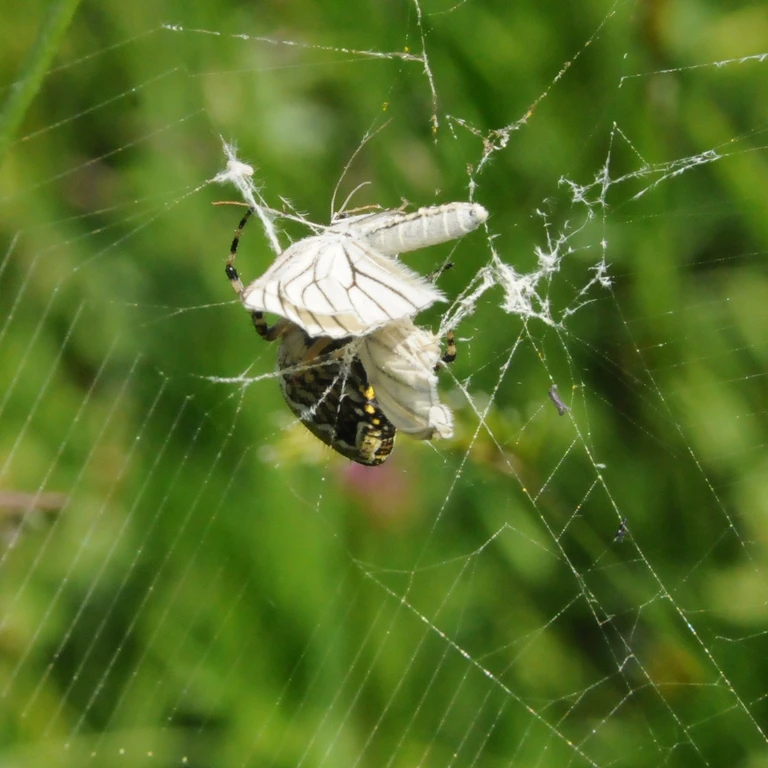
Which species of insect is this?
Siona lineata
